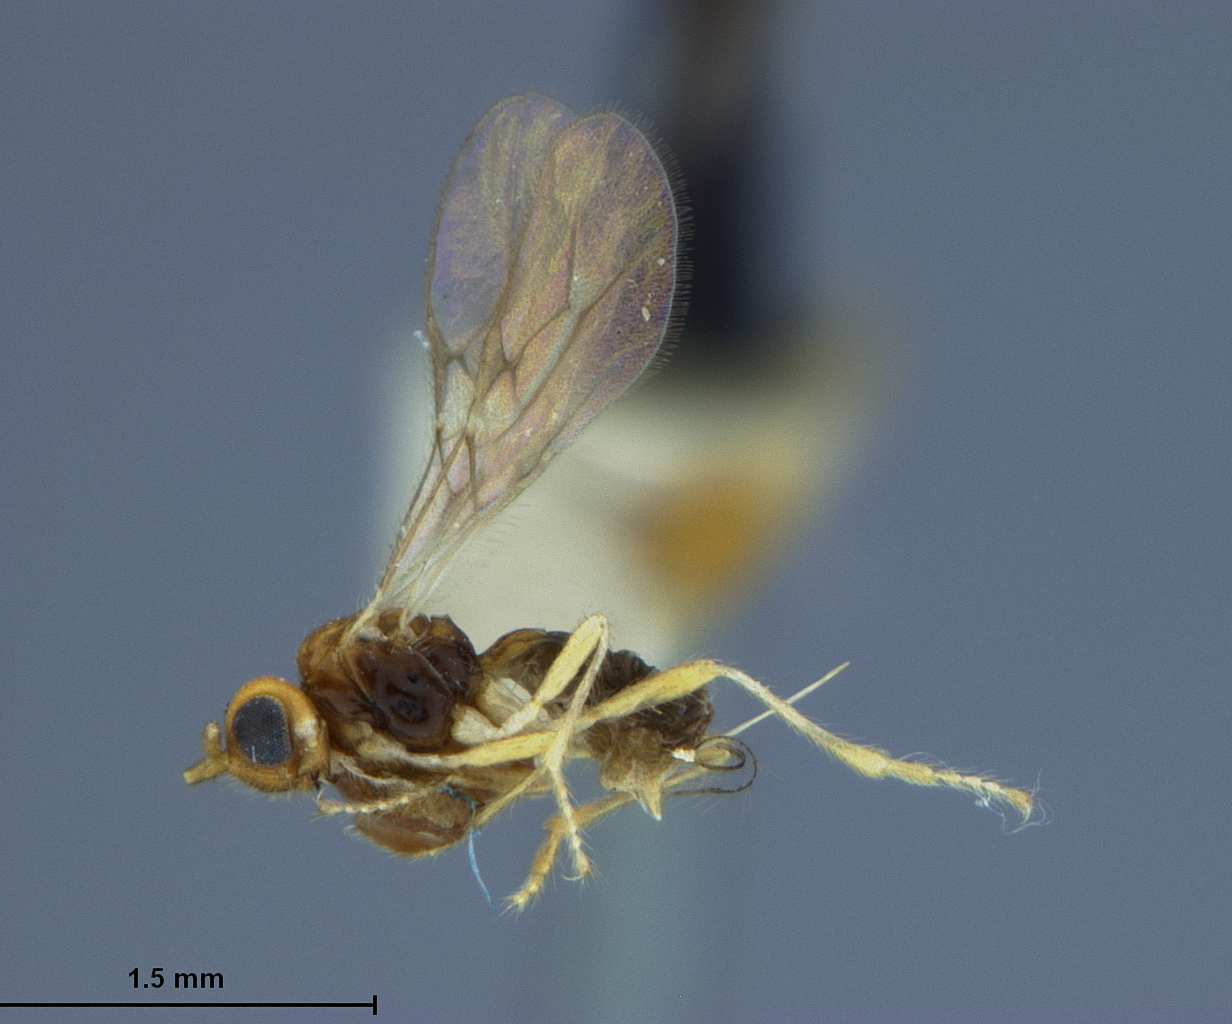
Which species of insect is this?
Aclisis pleuralis
